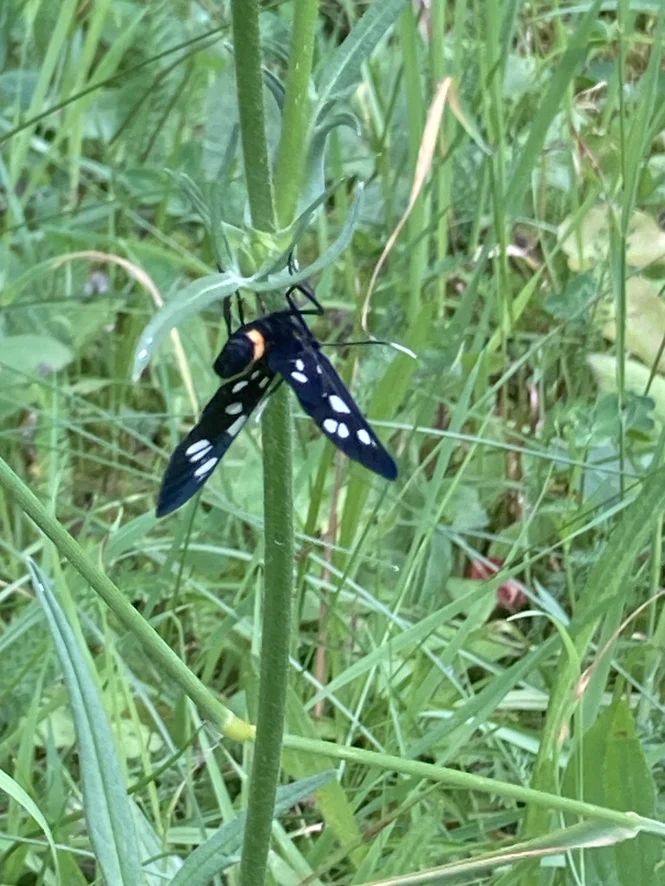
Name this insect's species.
Amata phegea
